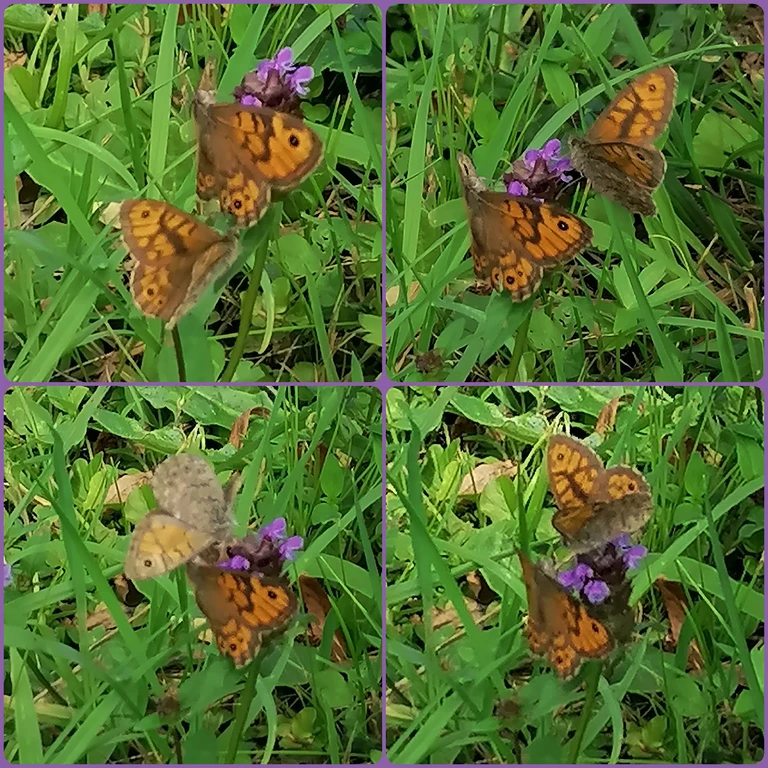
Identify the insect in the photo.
Lasiommata megera (also Pararge megera)
